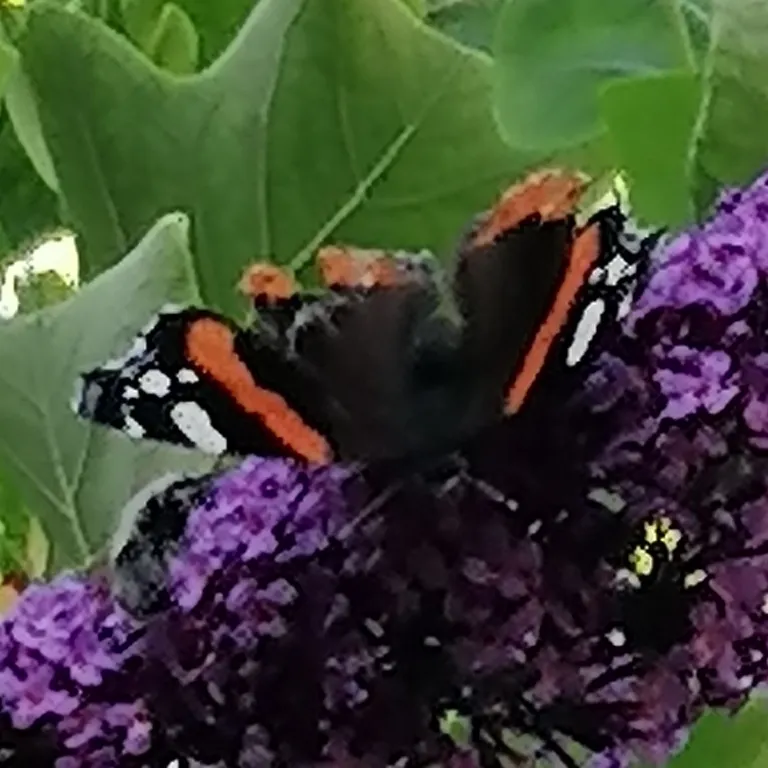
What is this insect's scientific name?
Vanessa atalanta
